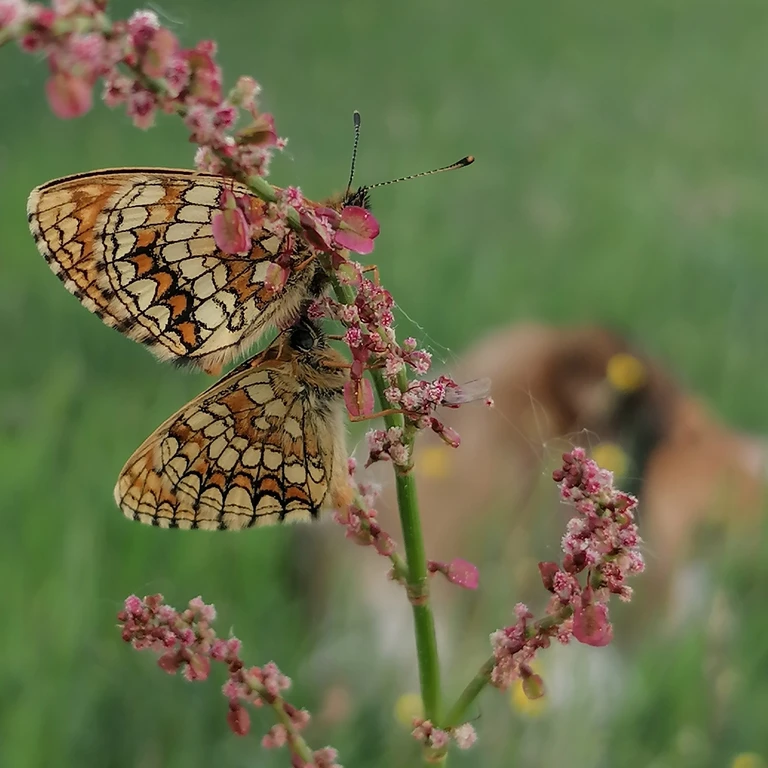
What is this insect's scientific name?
Melitaea athalia
